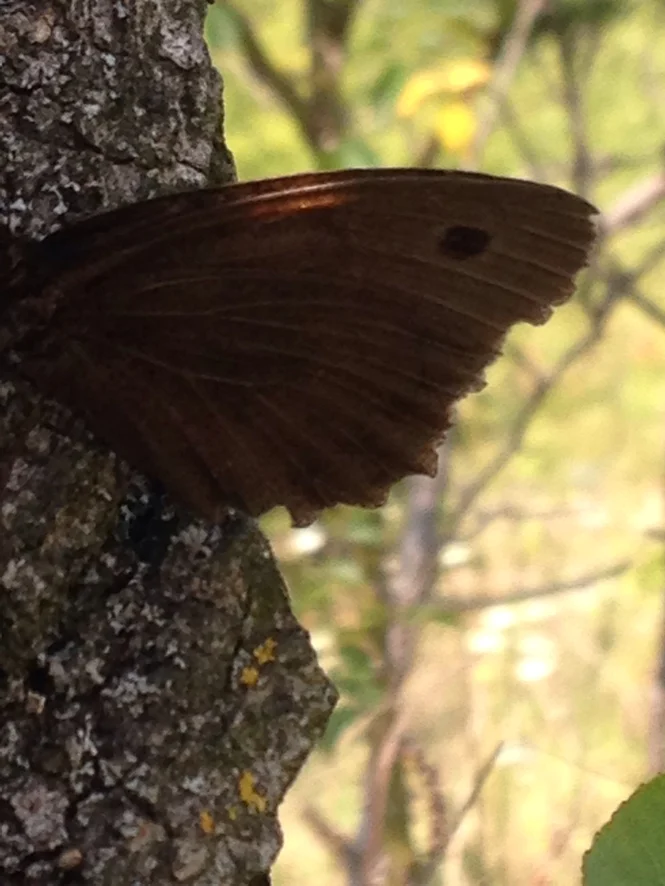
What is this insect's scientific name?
Minois dryas
